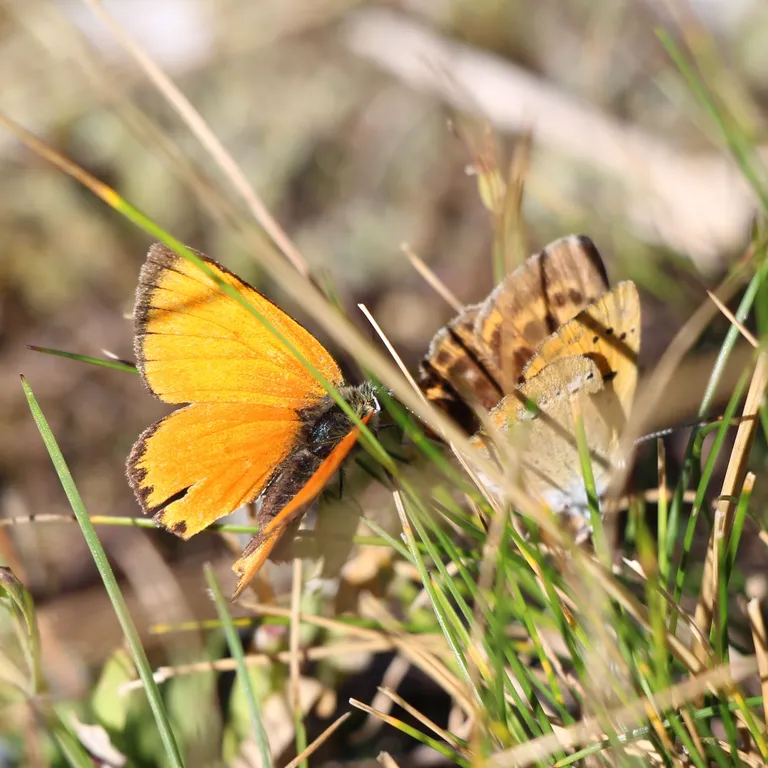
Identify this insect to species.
Lycaena virgaureae
